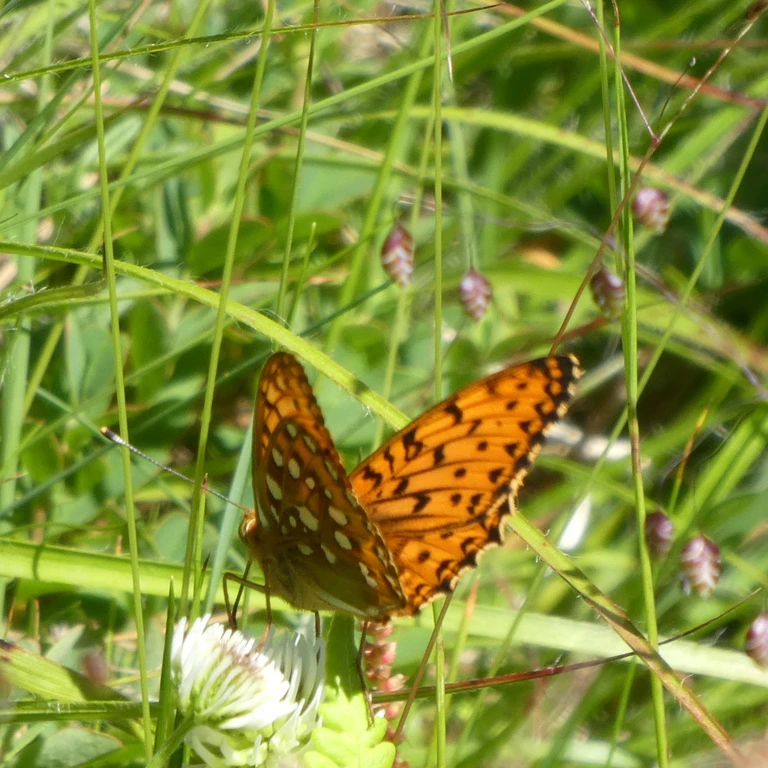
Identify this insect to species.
Speyeria aglaja
